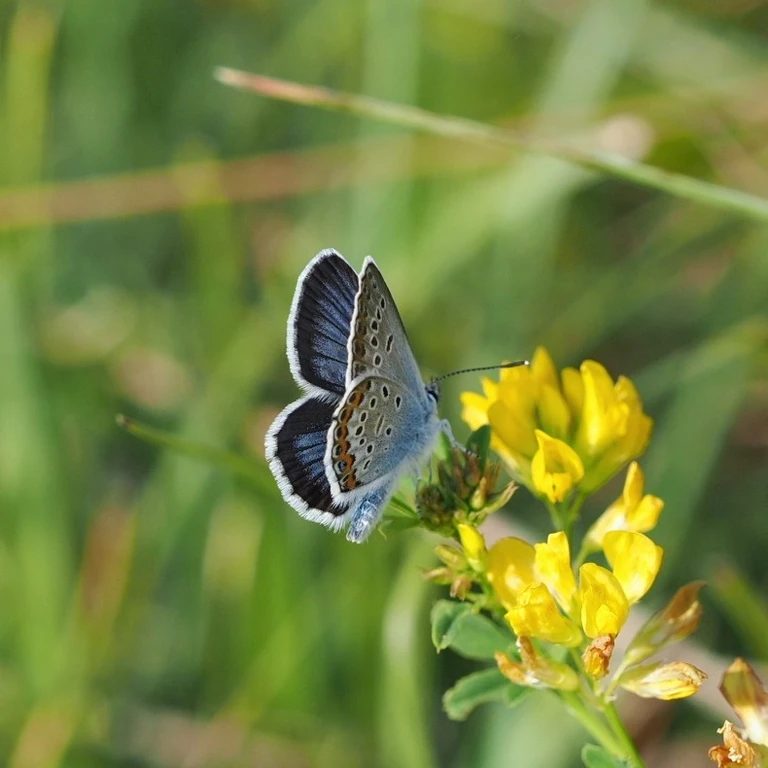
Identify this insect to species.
Plebejus argus
